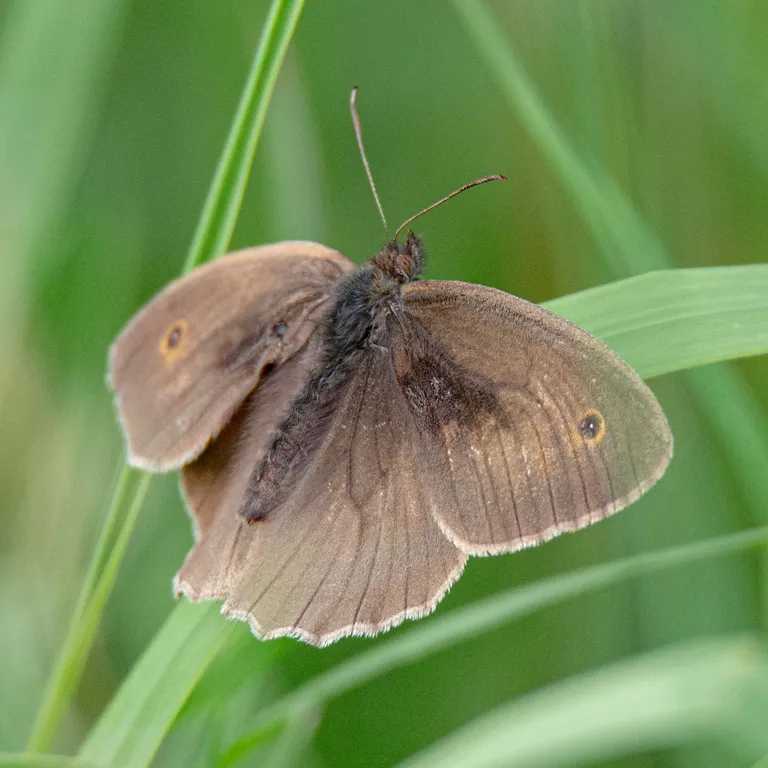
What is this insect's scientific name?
Maniola jurtina
